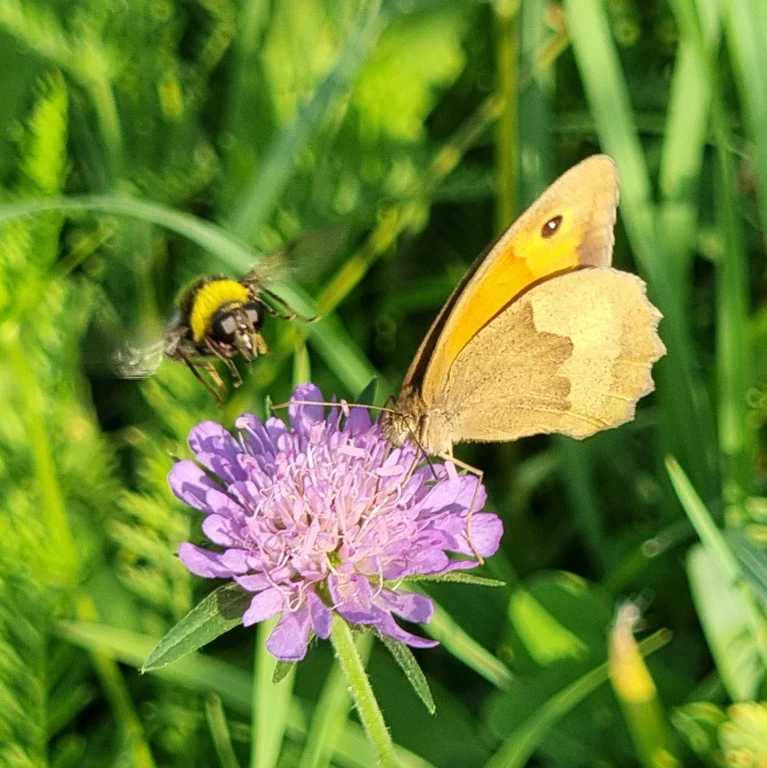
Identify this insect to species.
Maniola jurtina
